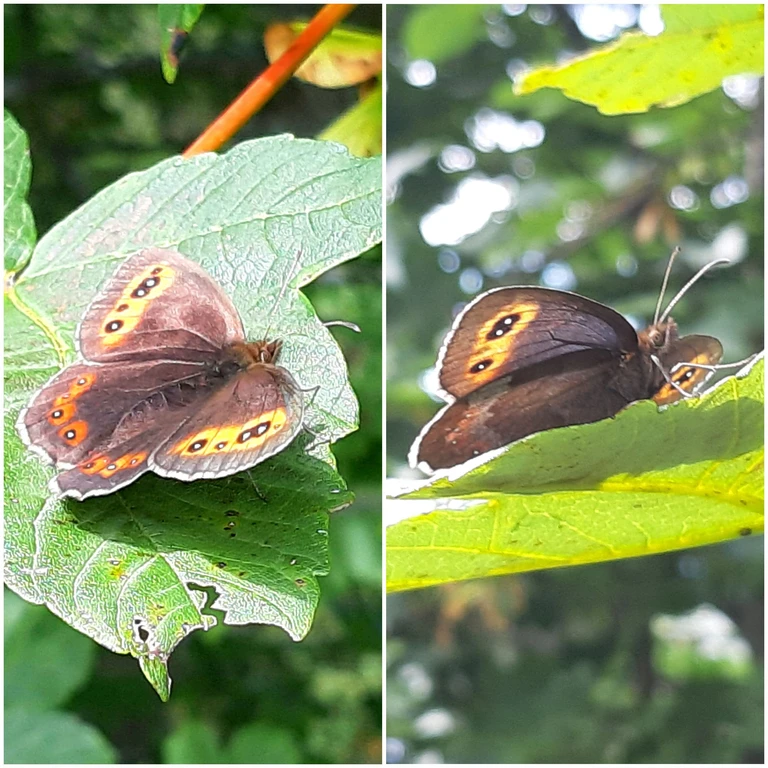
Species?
Erebia aethiops
